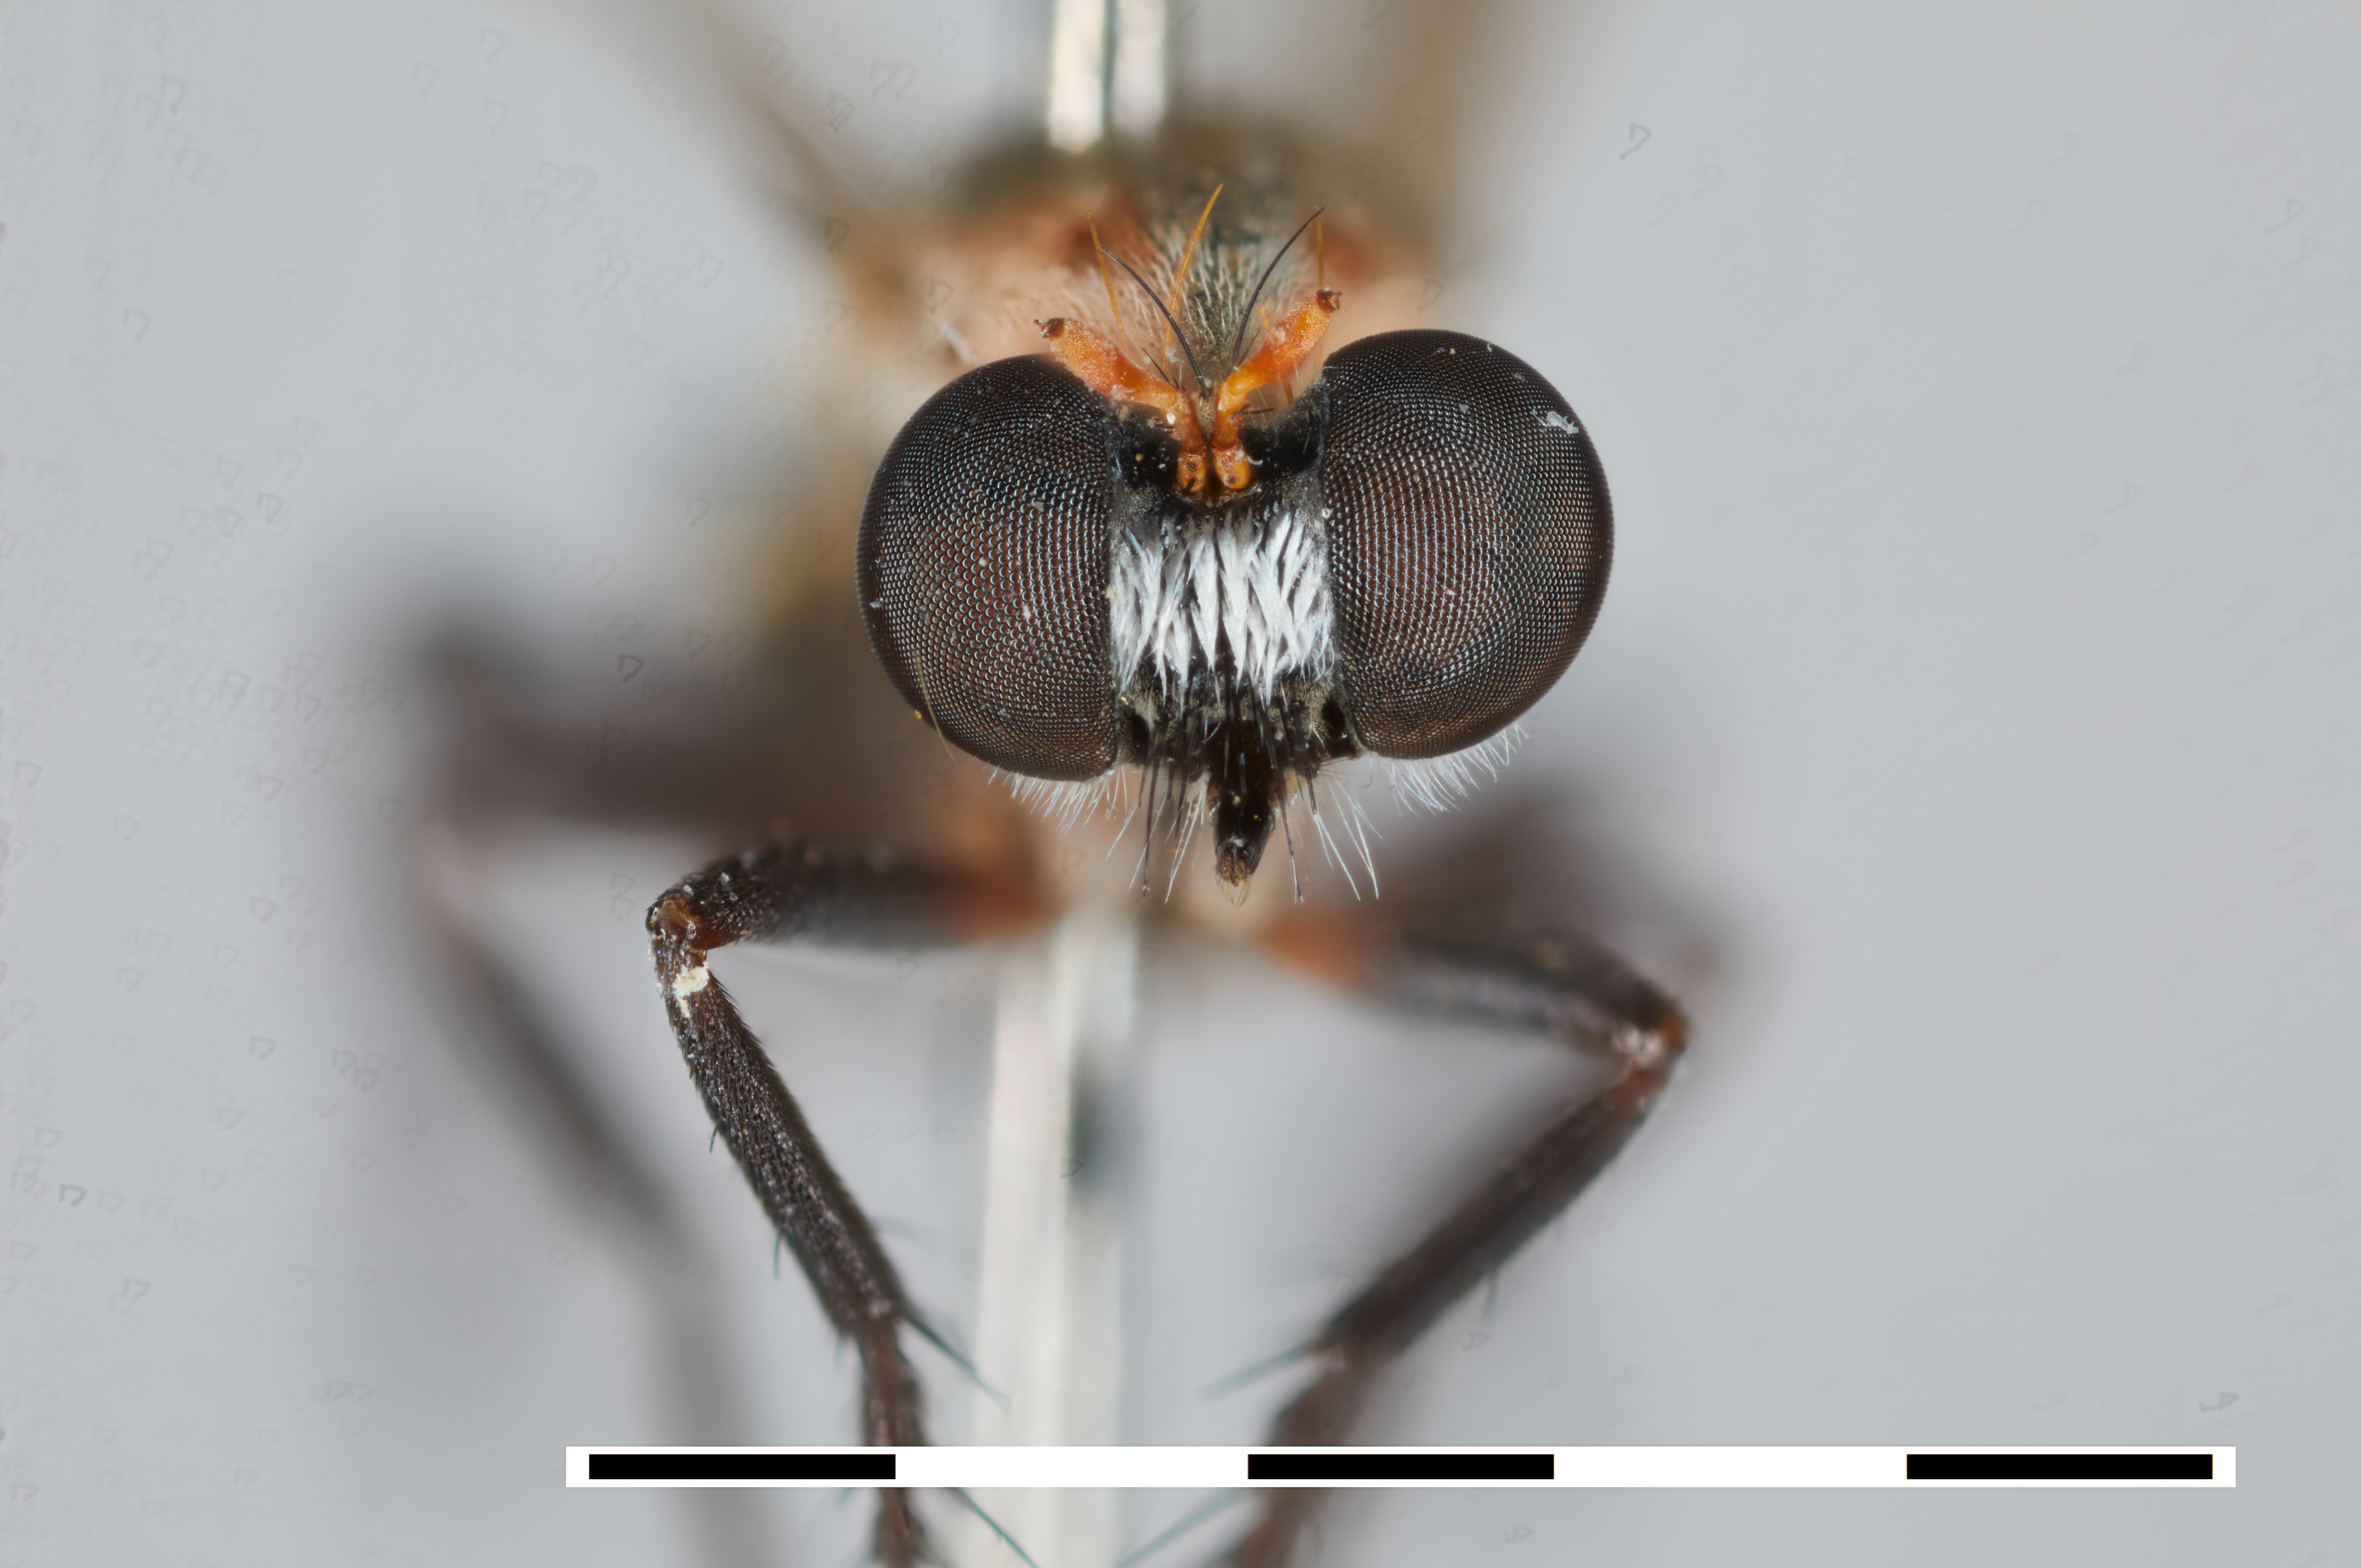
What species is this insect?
Anypodetus arachnoides
